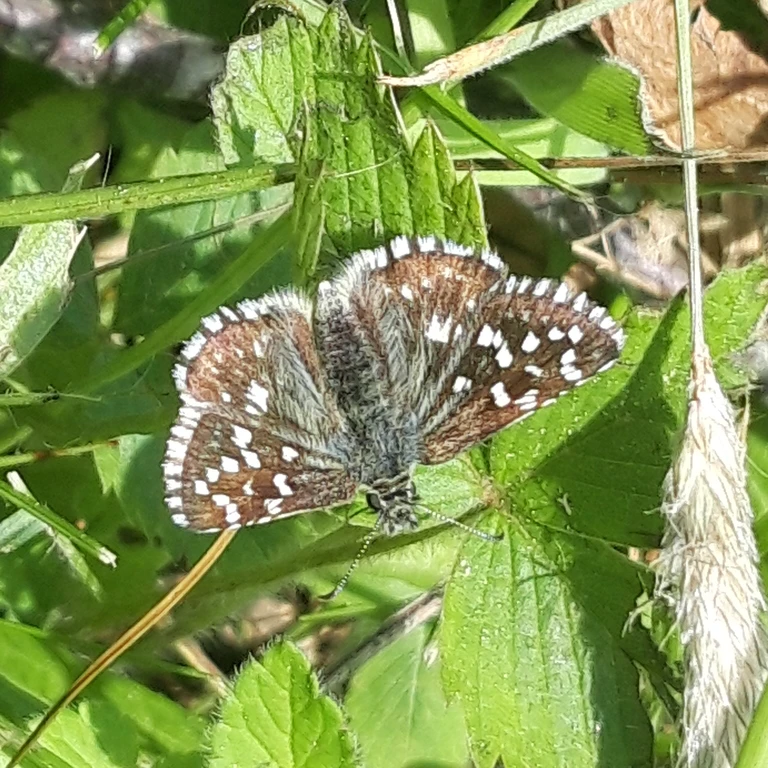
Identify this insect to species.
Pyrgus malvae
